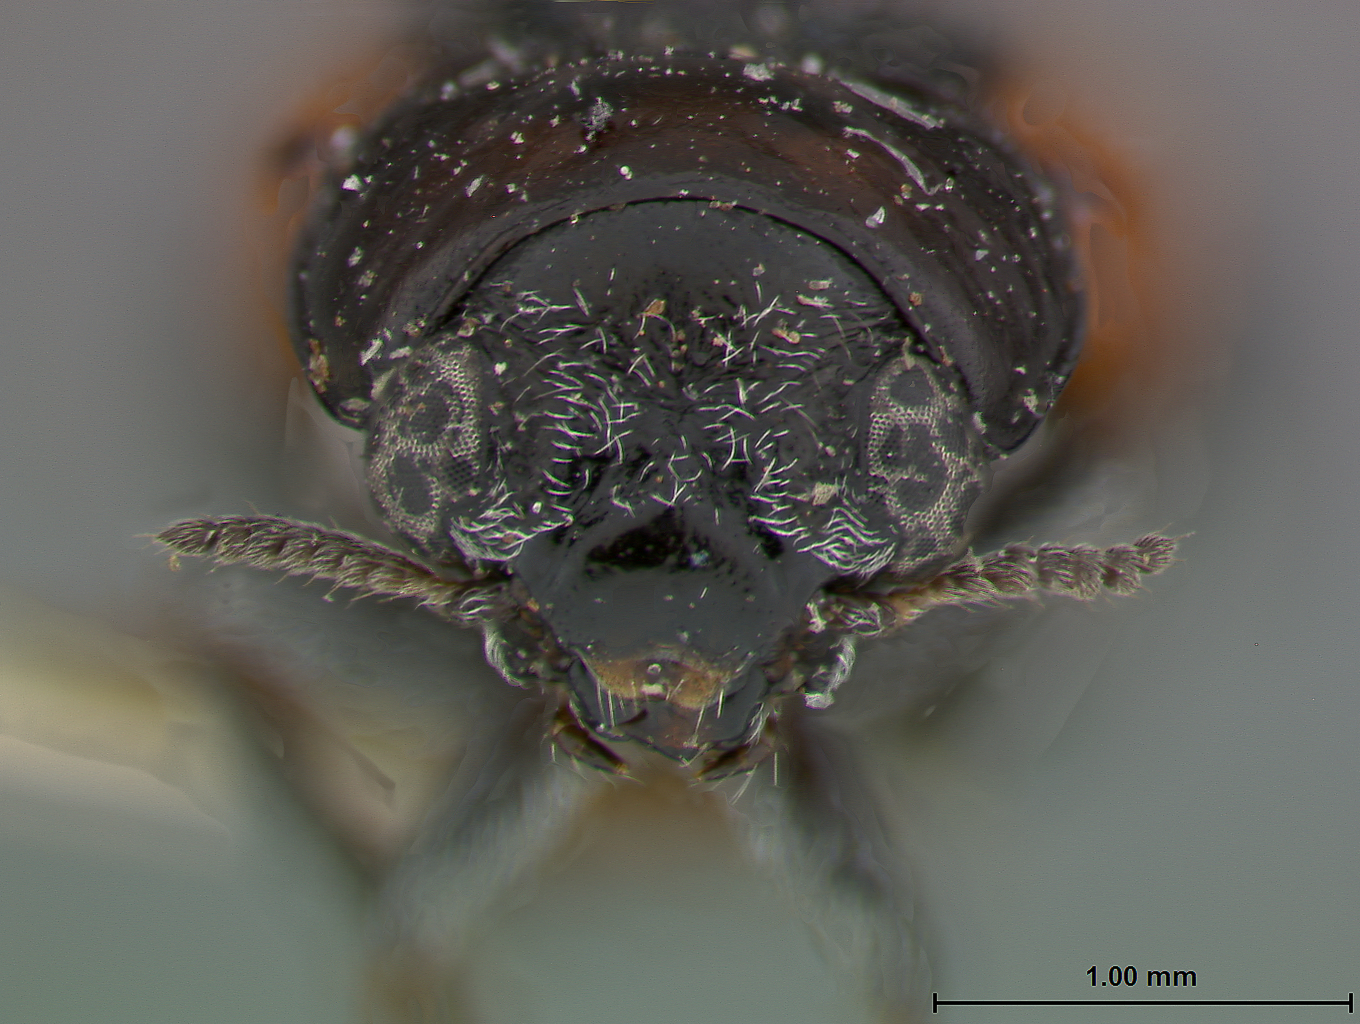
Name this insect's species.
Anomoea arizonica
